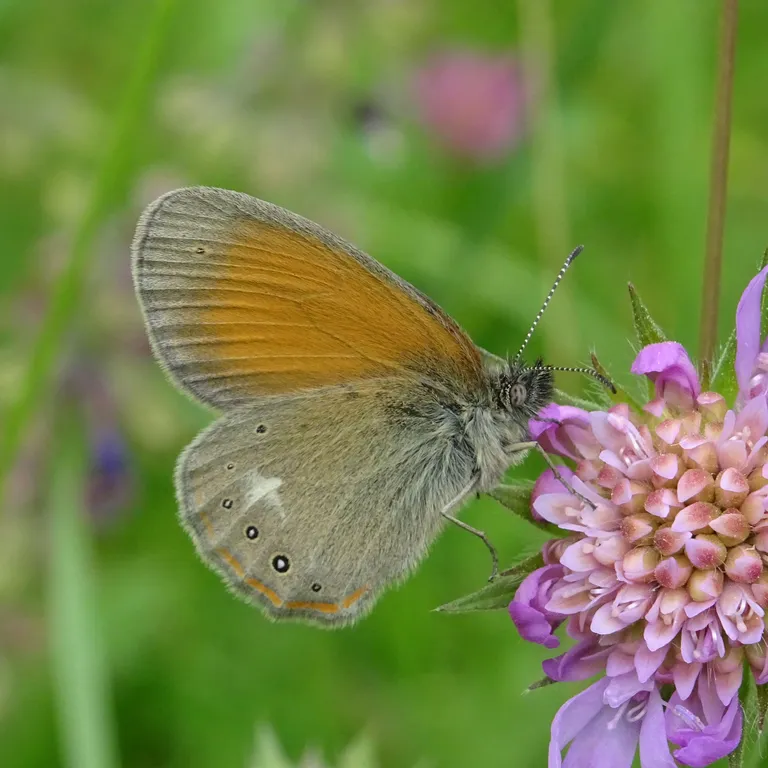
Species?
Coenonympha glycerion (also Coenonympha iphis)
